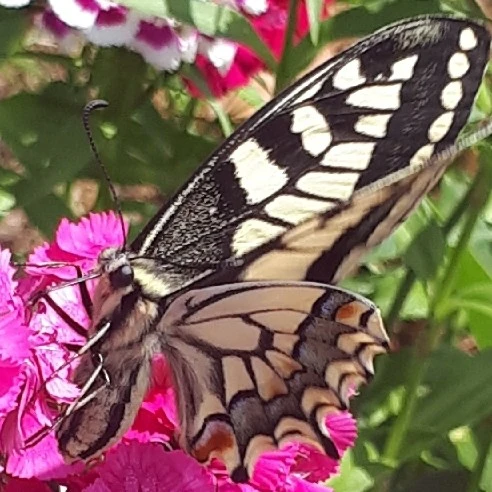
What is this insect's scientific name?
Papilio machaon
